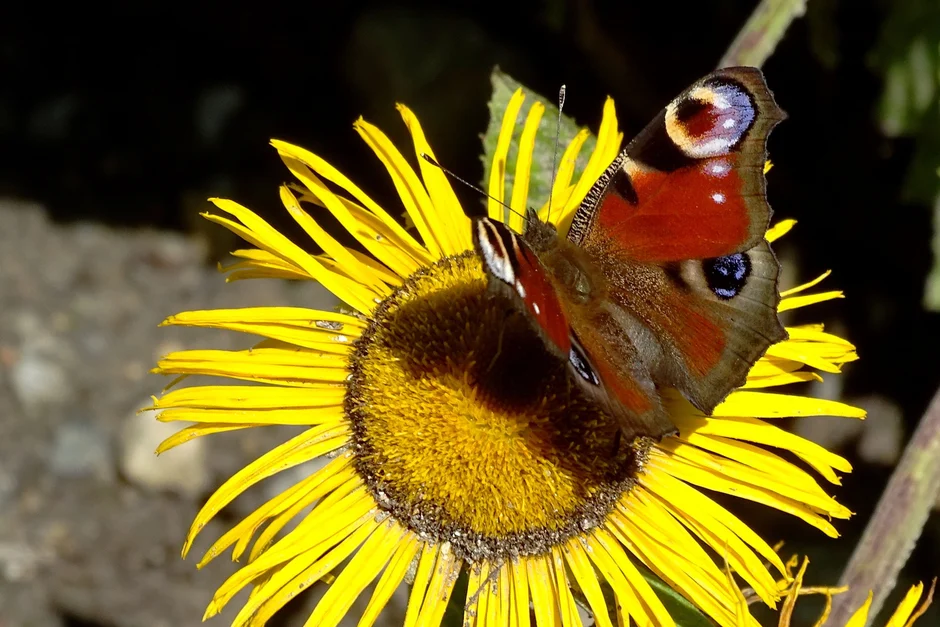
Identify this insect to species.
Aglais io
